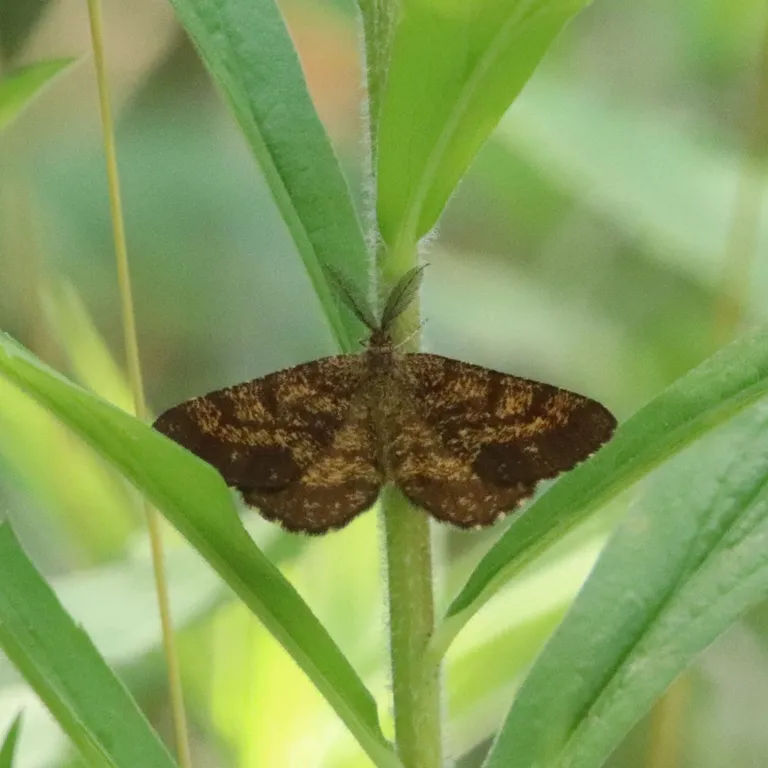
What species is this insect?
Ematurga atomaria
